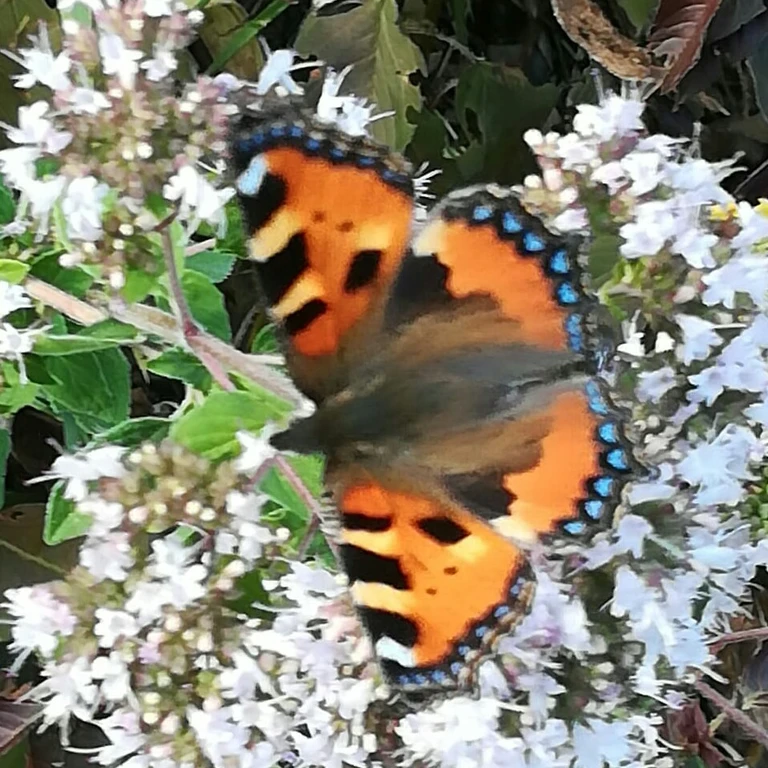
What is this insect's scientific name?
Aglais urticae
